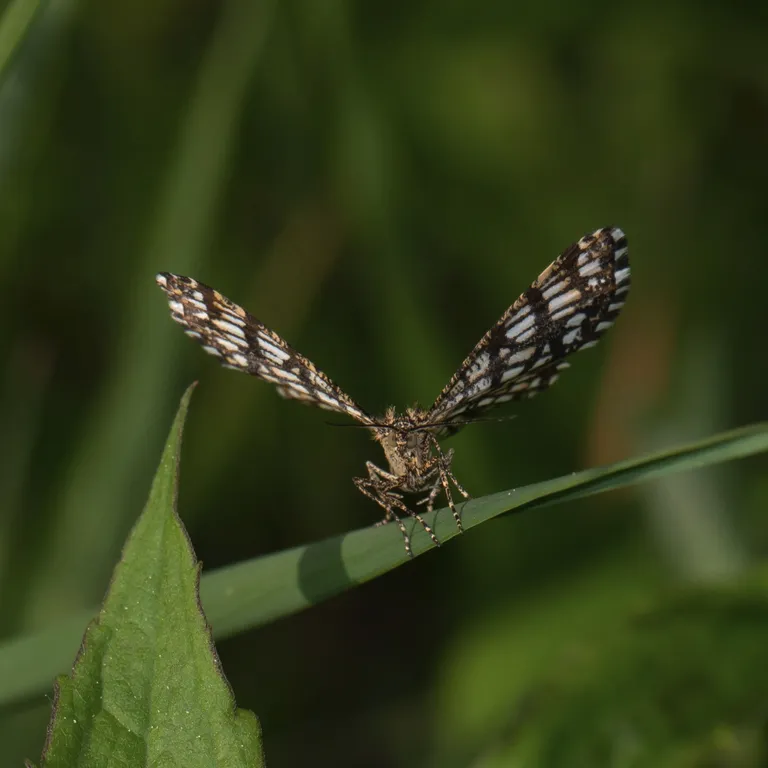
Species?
Chiasmia clathrata
